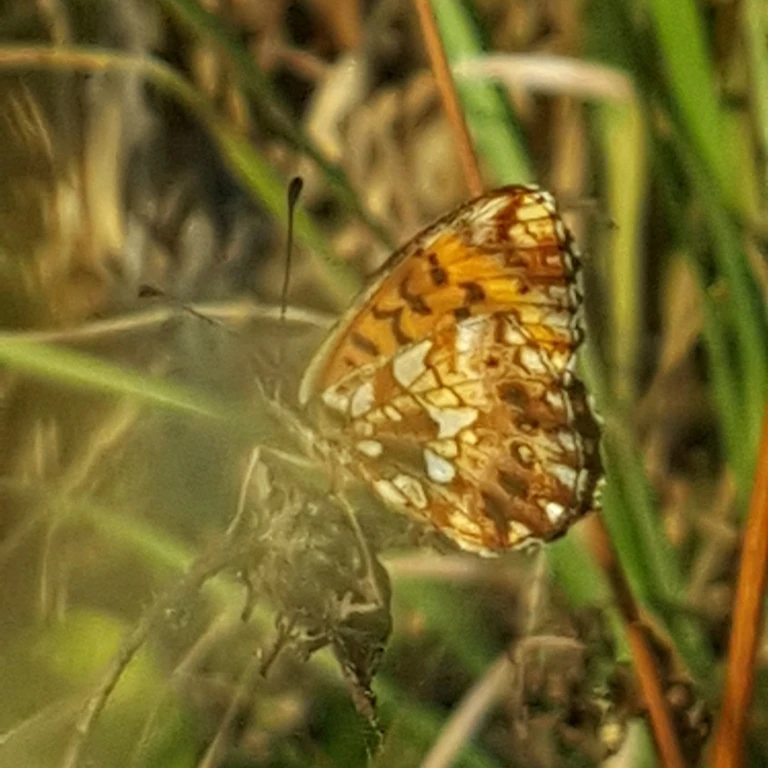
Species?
Boloria dia
